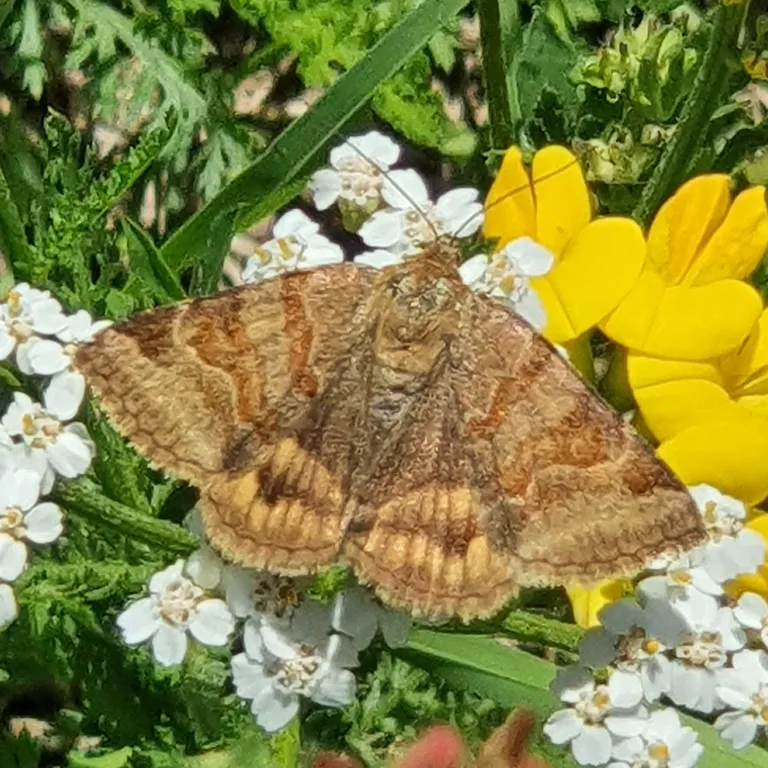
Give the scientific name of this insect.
Euclidia glyphica
